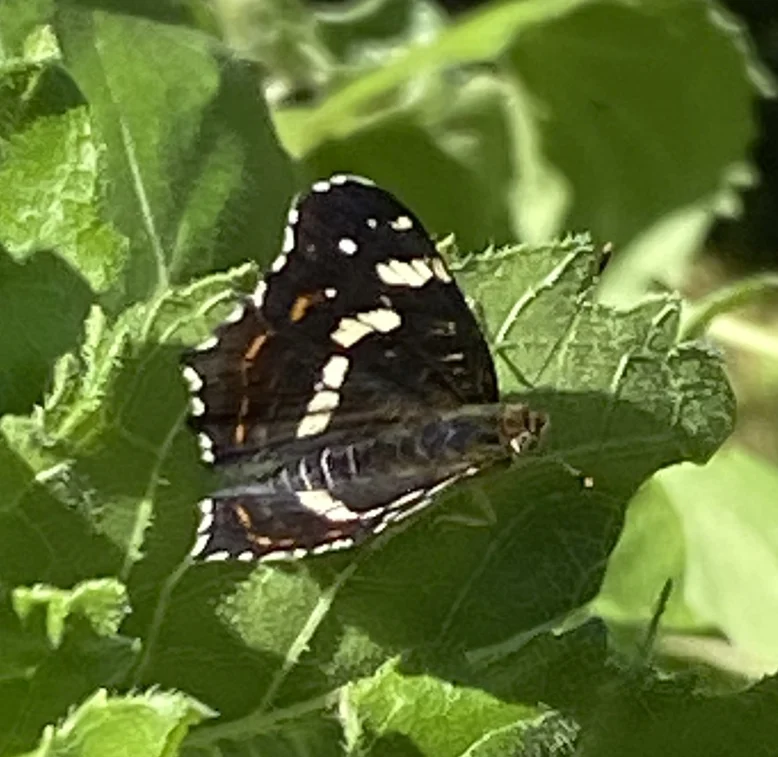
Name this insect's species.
Araschnia levana
